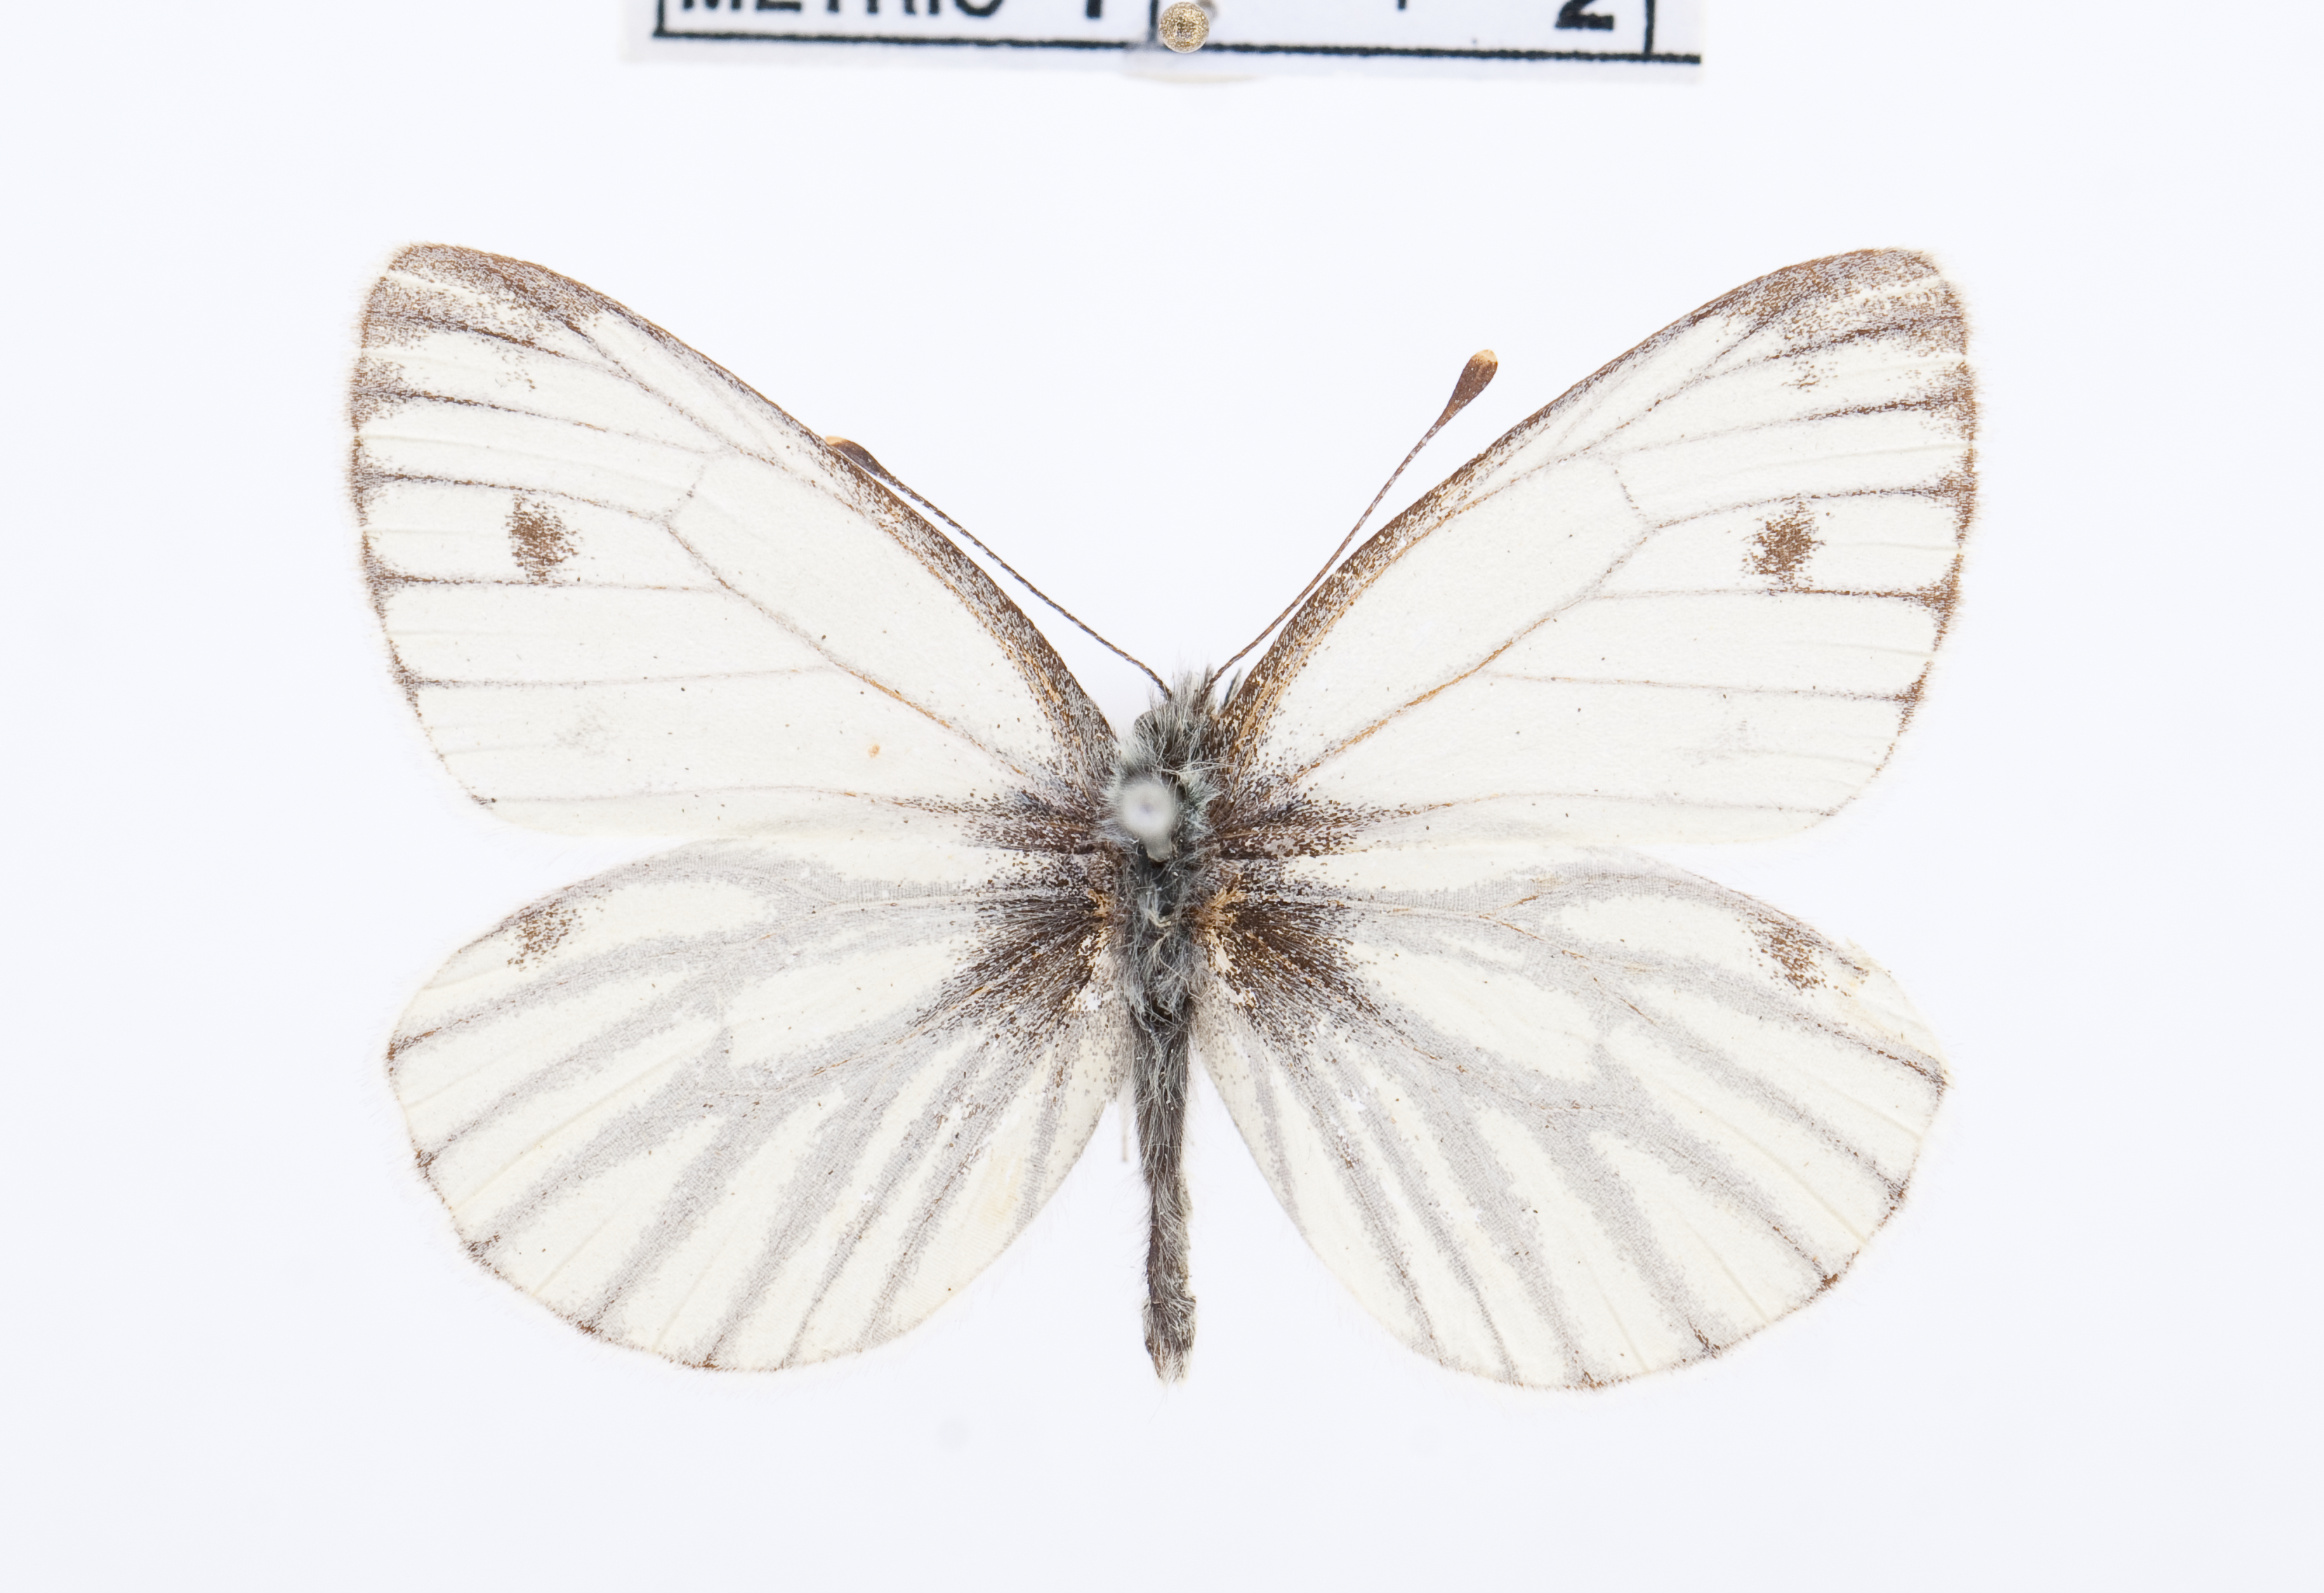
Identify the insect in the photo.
Pieris ochsenheimeri
